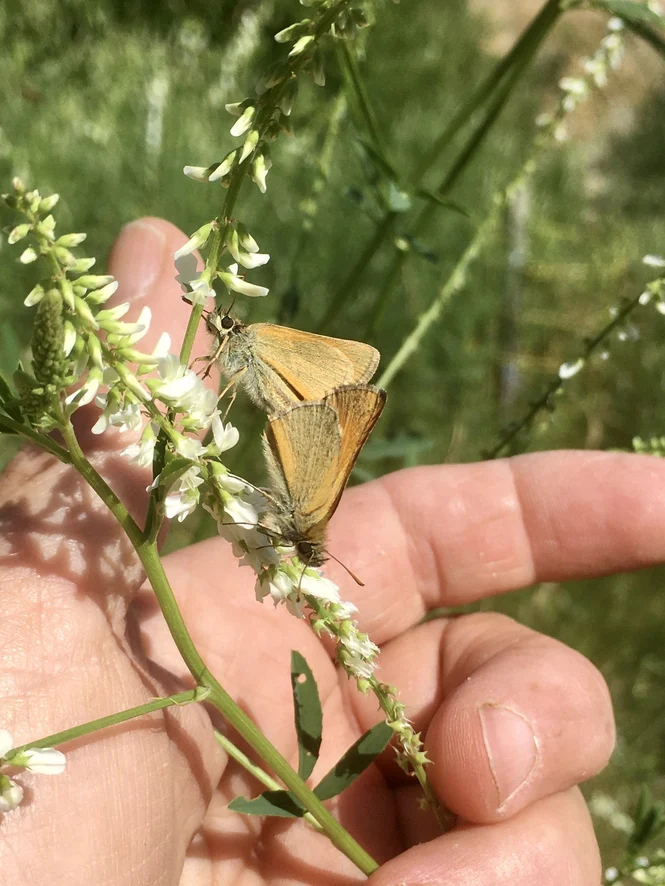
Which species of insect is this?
Thymelicus sylvestris
